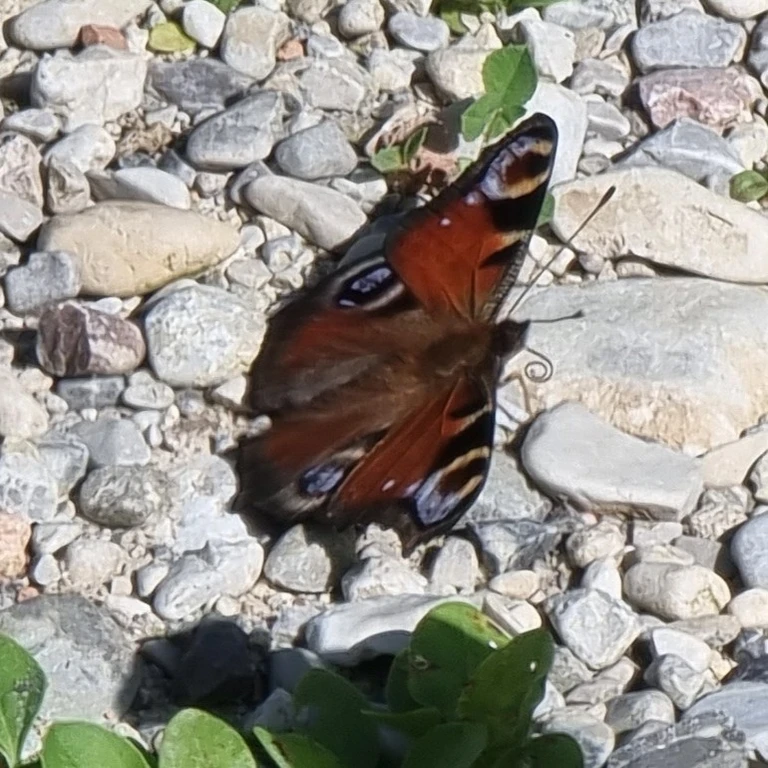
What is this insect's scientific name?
Aglais io
